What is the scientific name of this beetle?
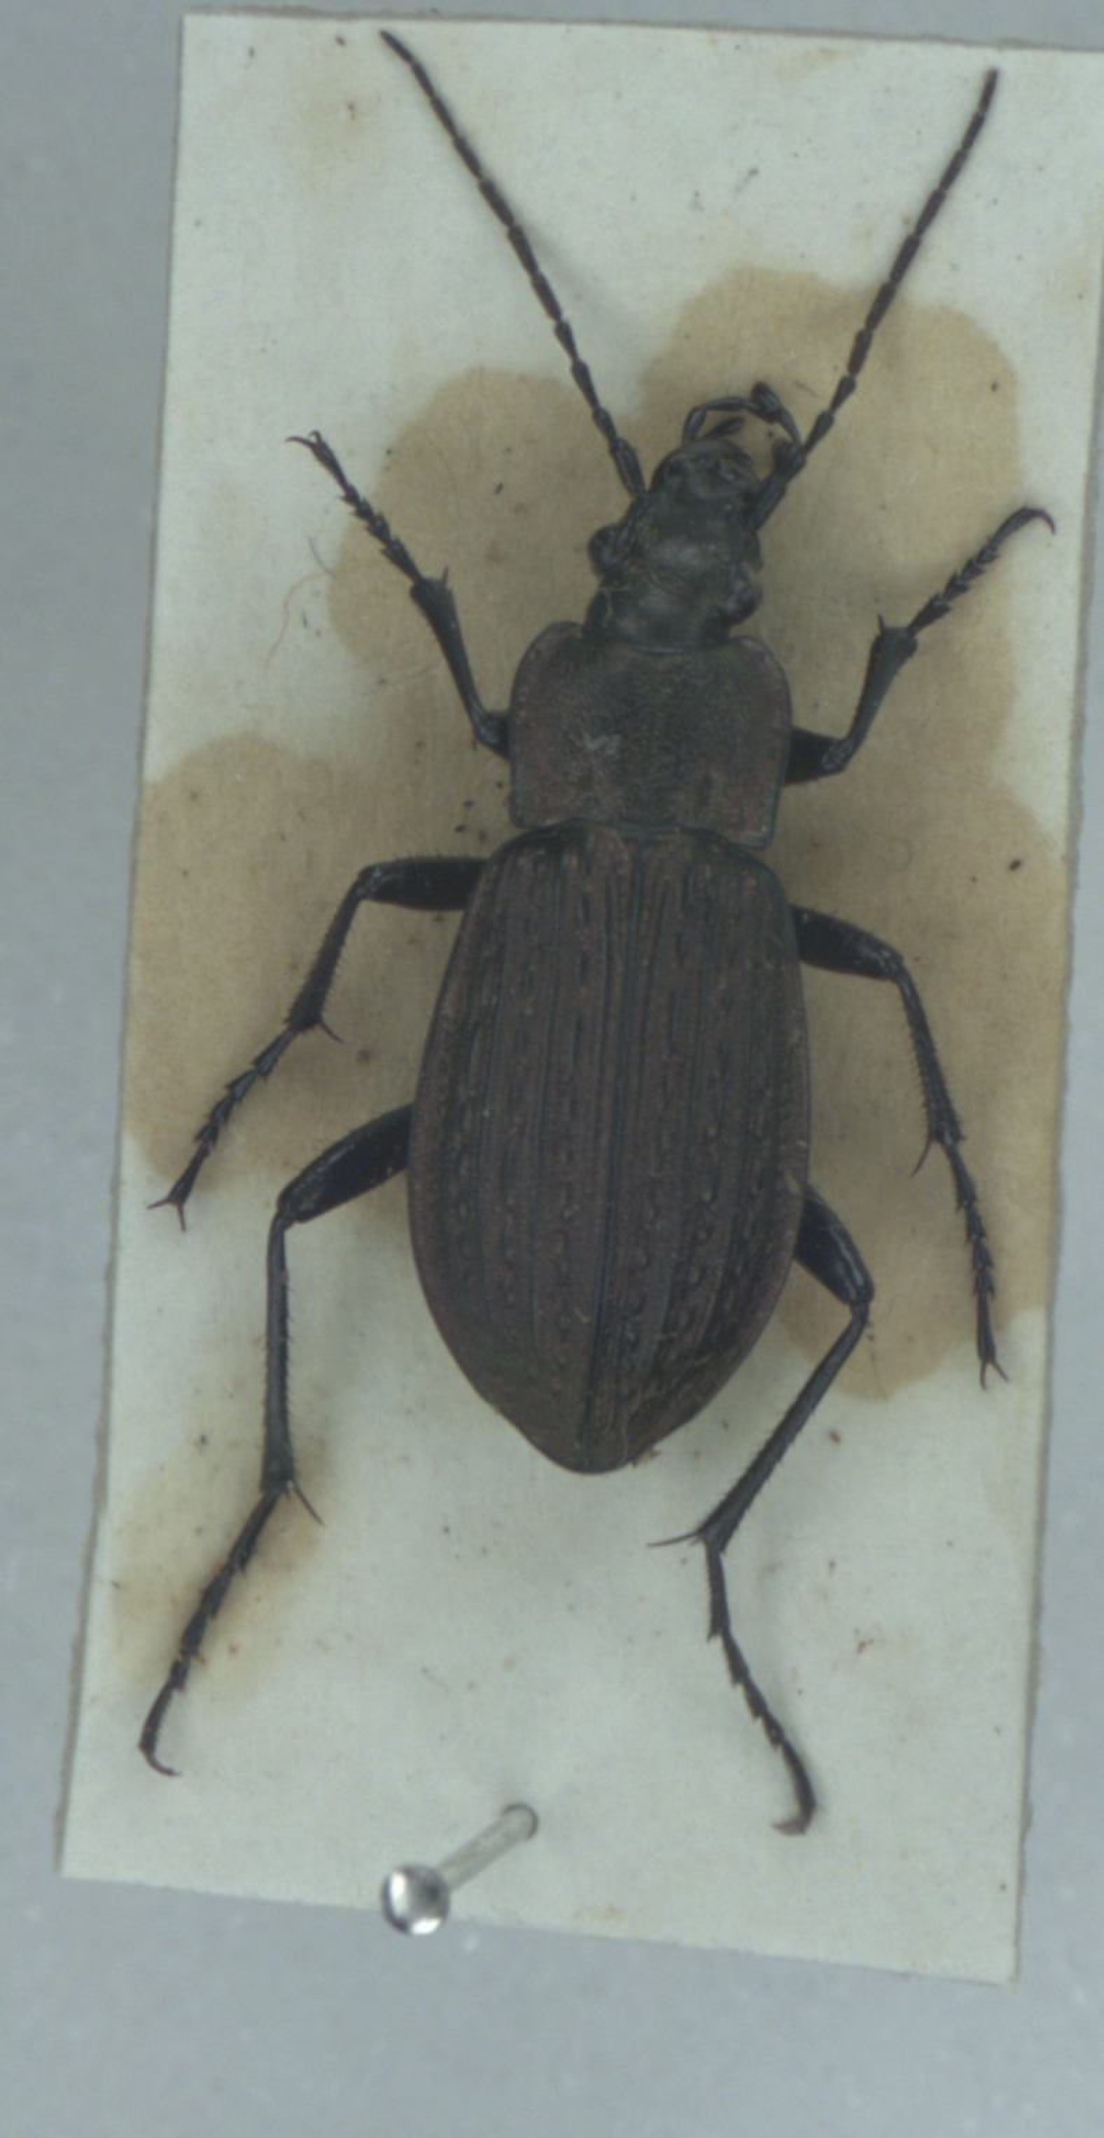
Carabus granulatus
